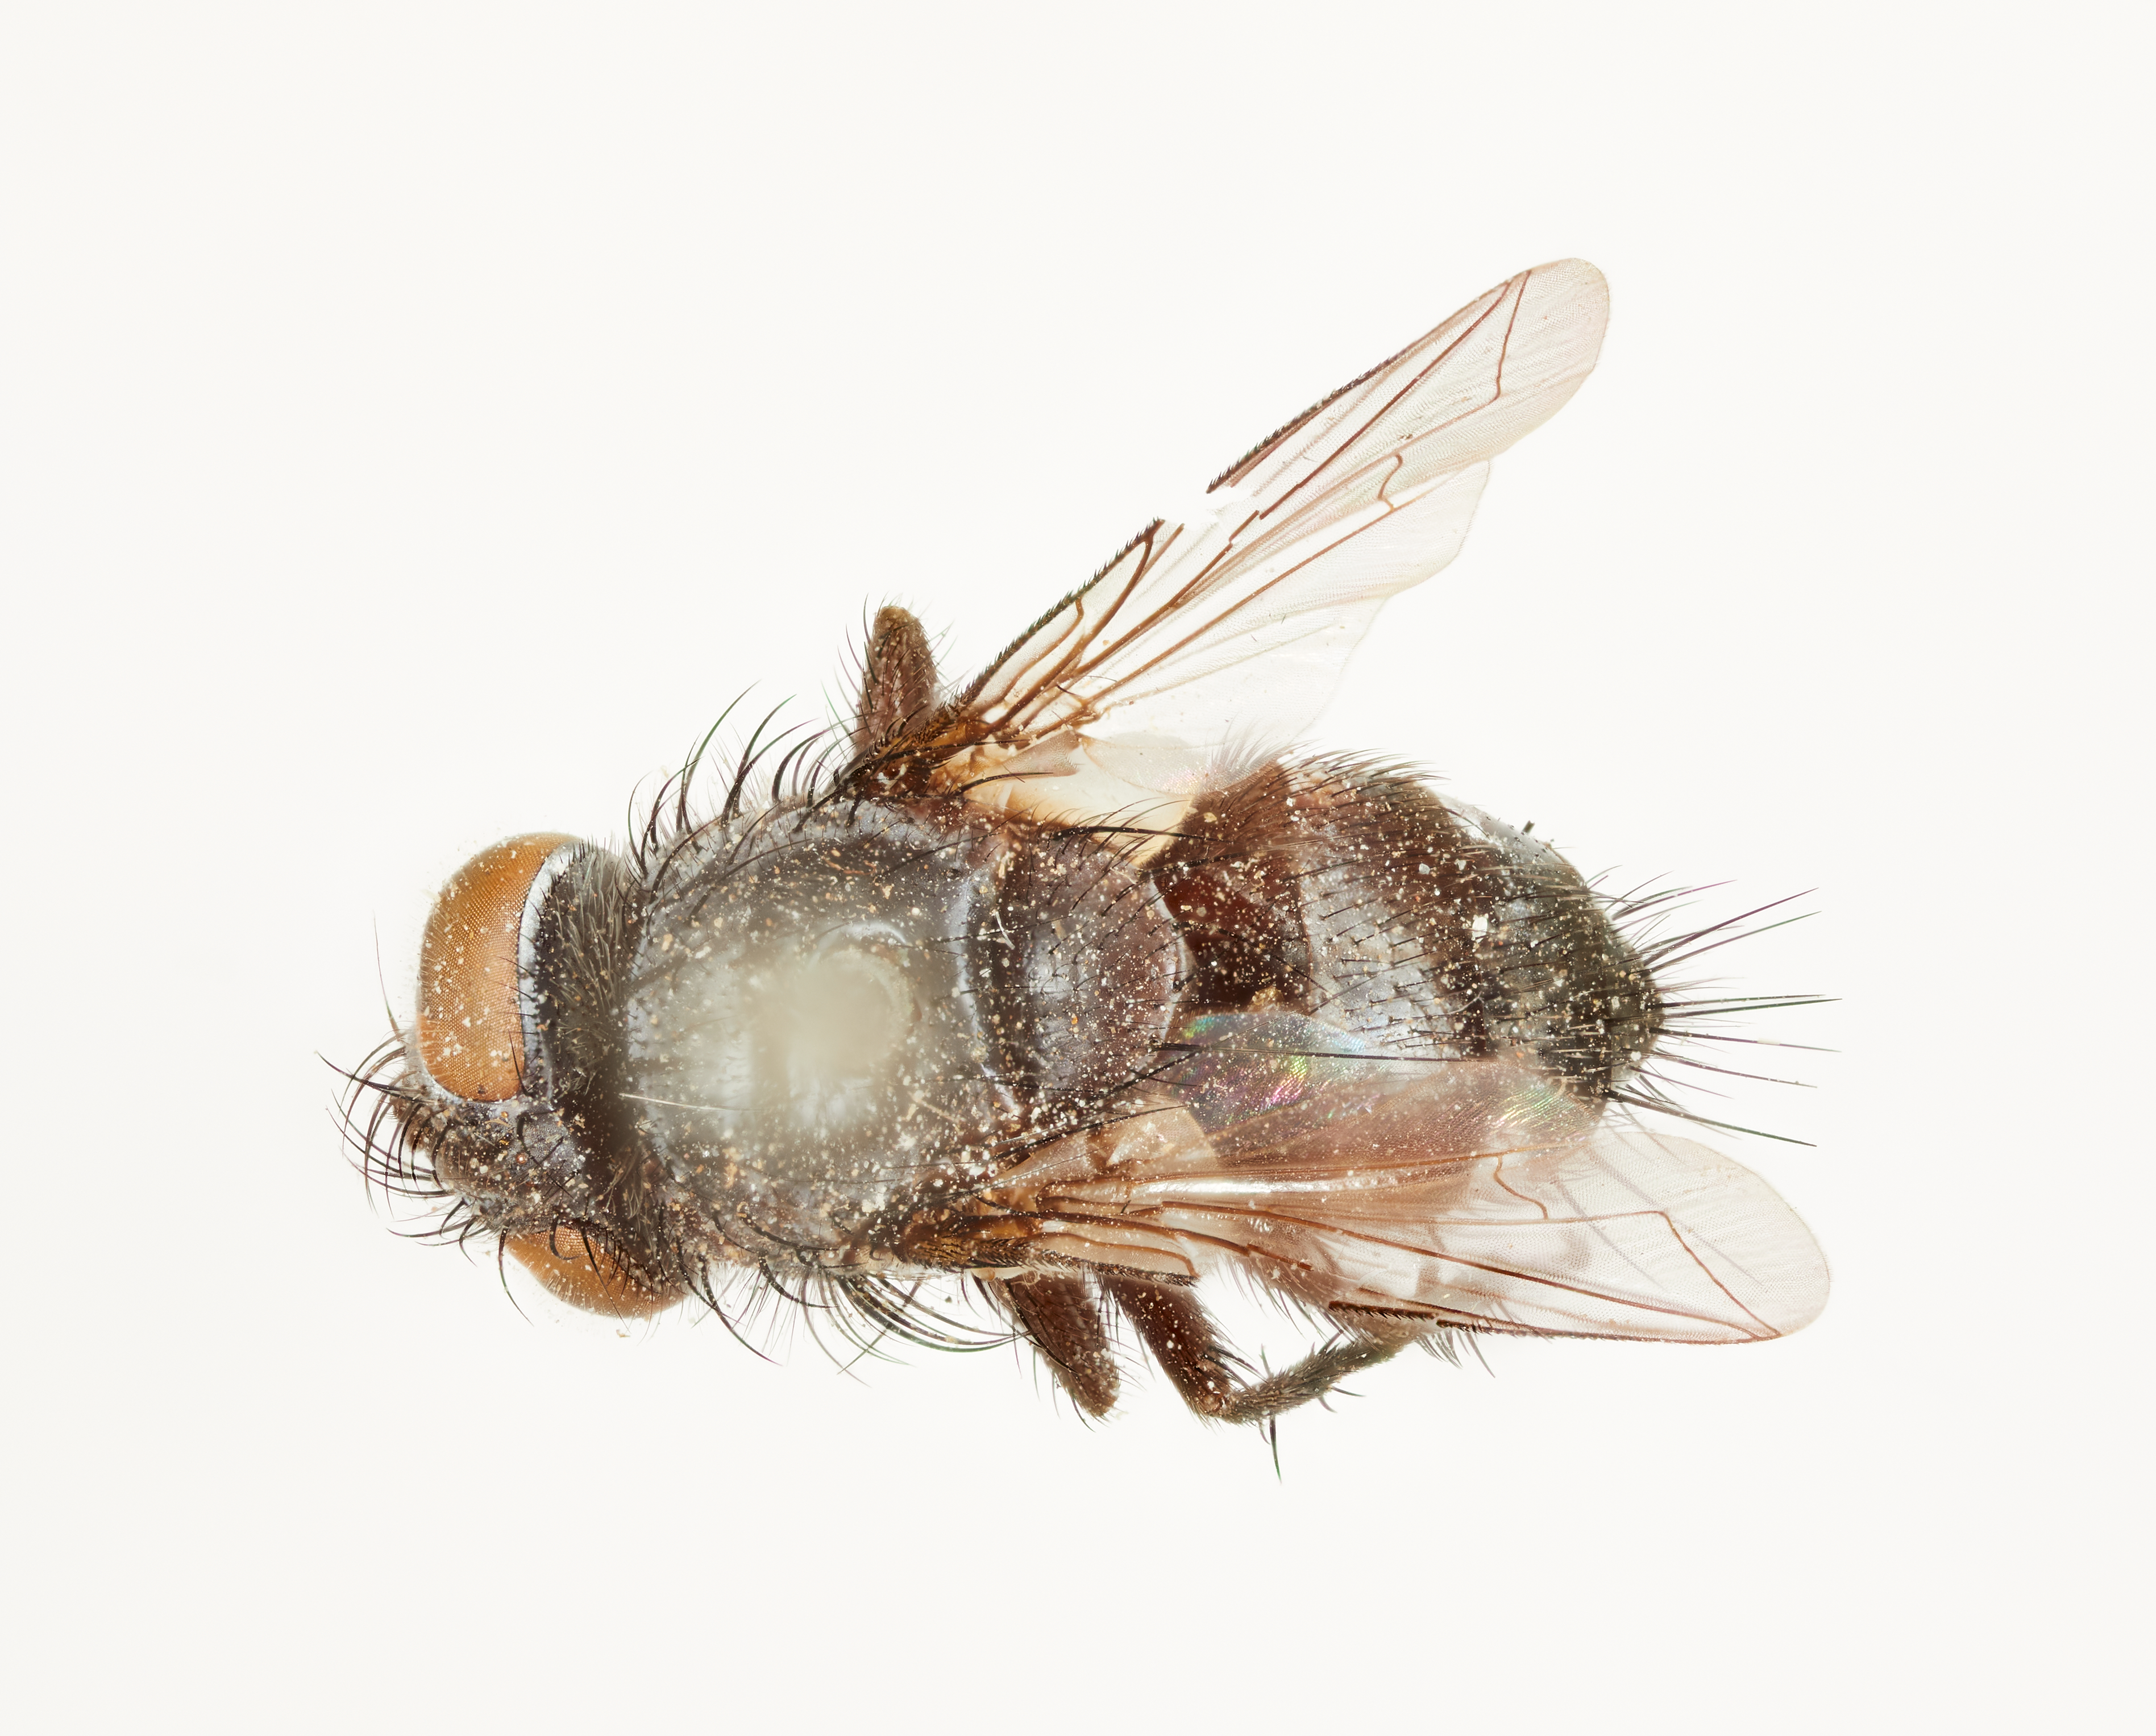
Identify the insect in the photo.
Winthemia antennalis
